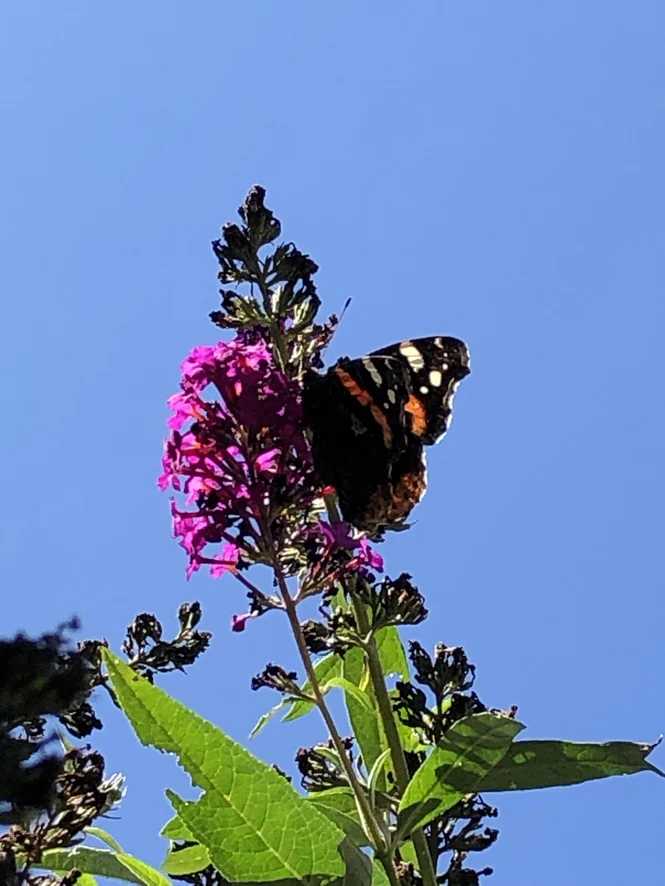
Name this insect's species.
Vanessa atalanta
